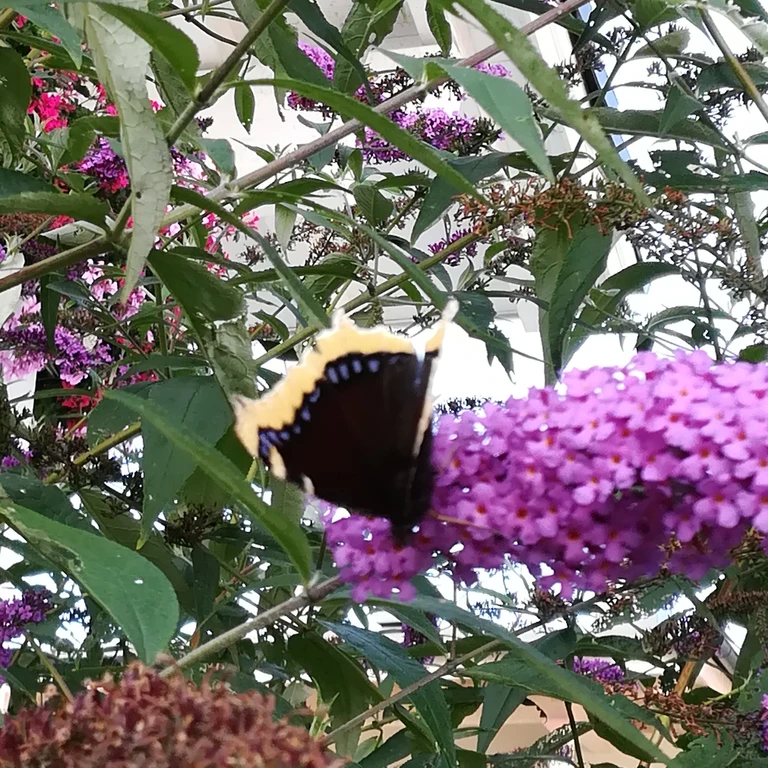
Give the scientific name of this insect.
Nymphalis antiopa
